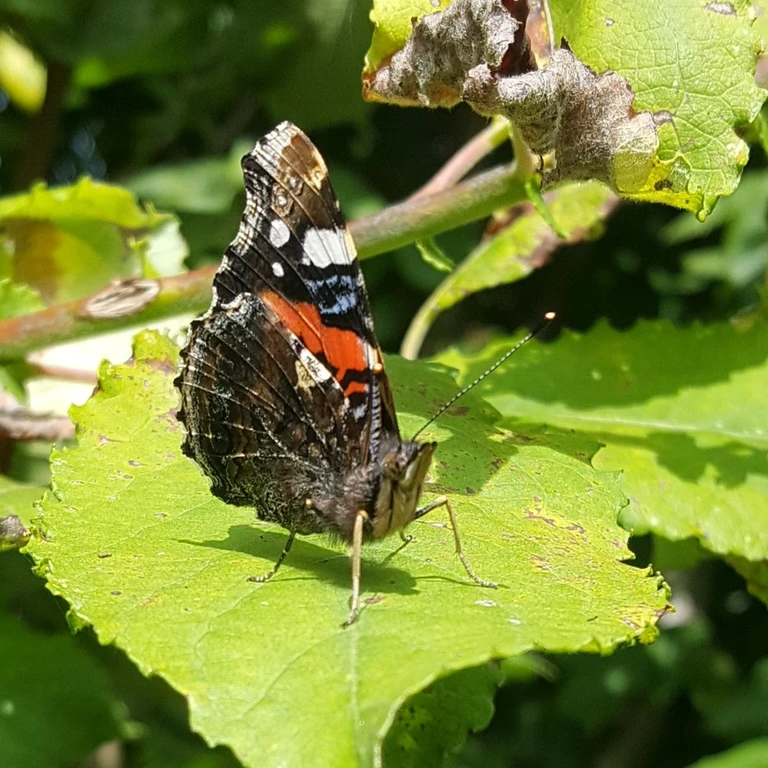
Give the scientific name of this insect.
Vanessa atalanta
